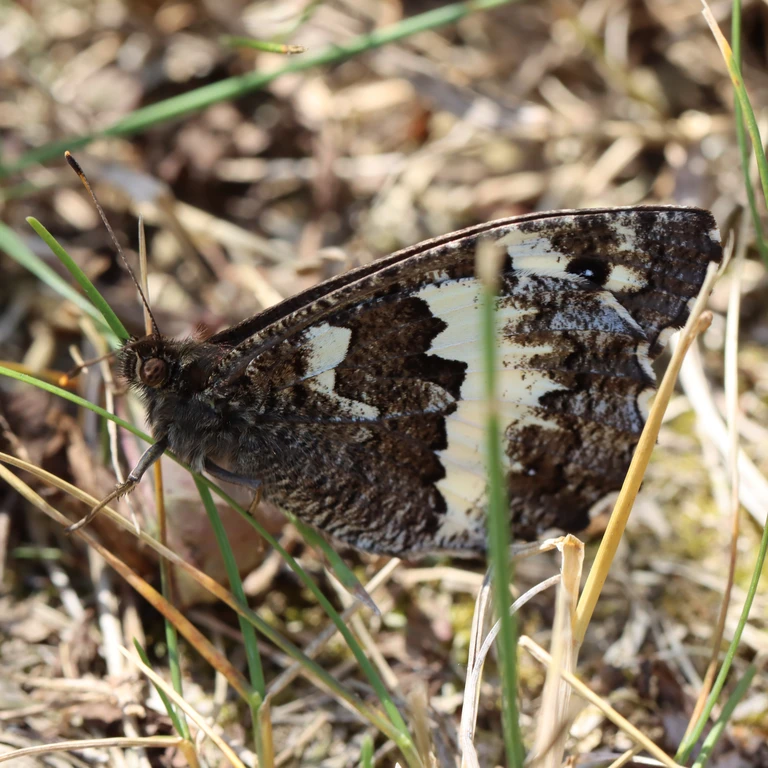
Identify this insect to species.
Brintesia circe
